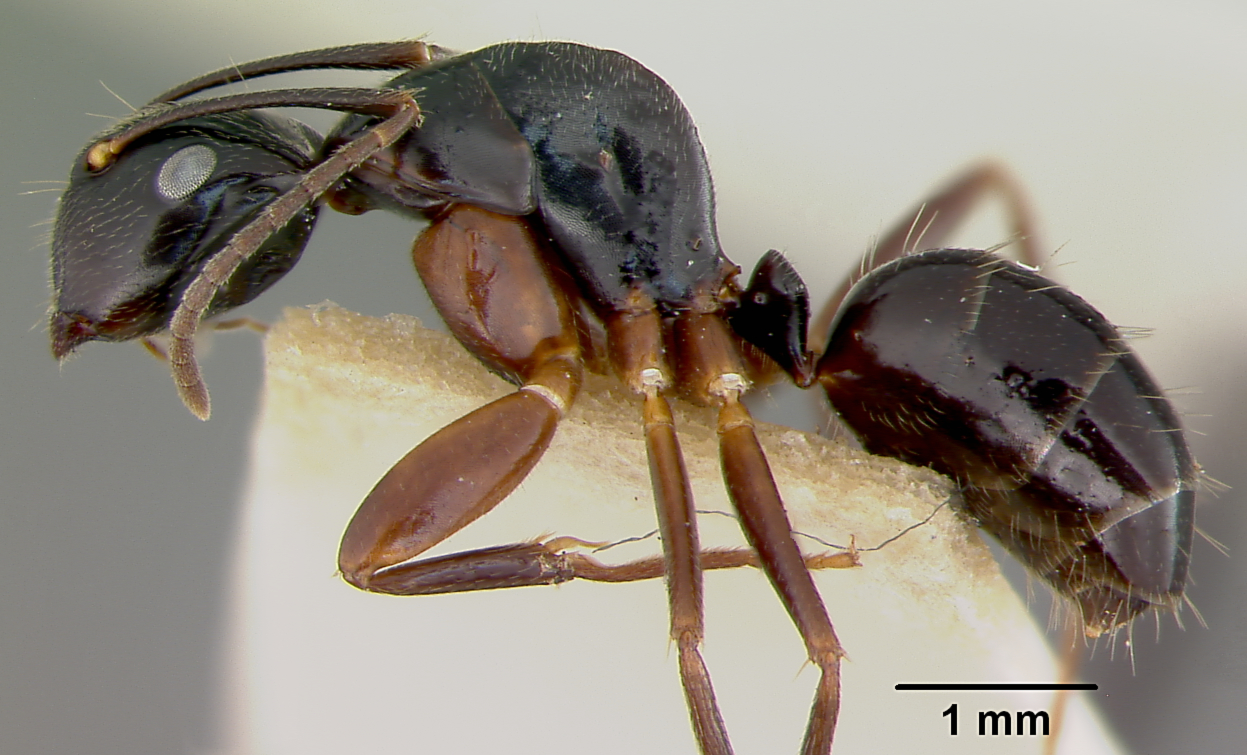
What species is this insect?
Camponotus schmeltzii
